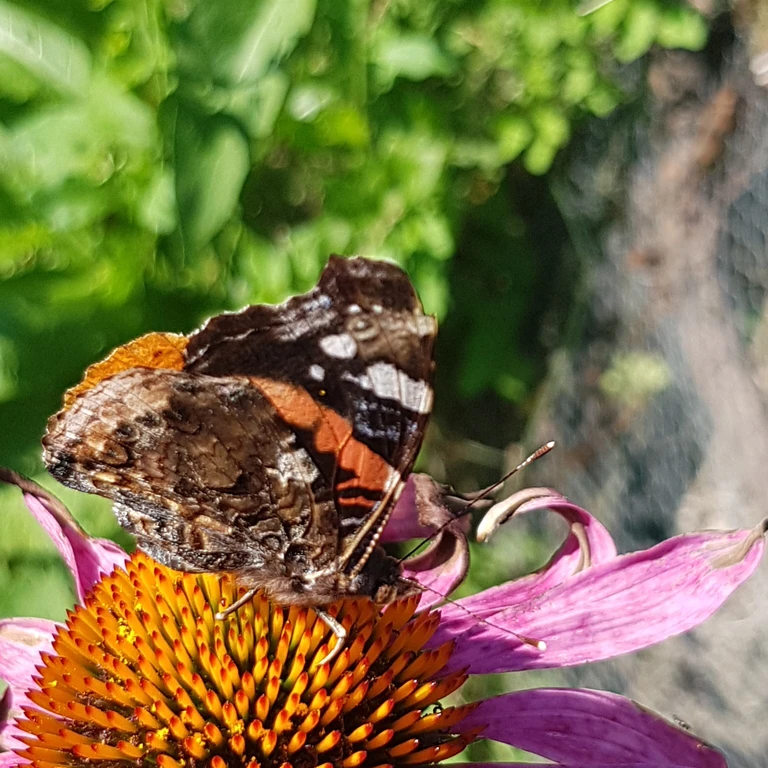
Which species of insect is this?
Vanessa atalanta
